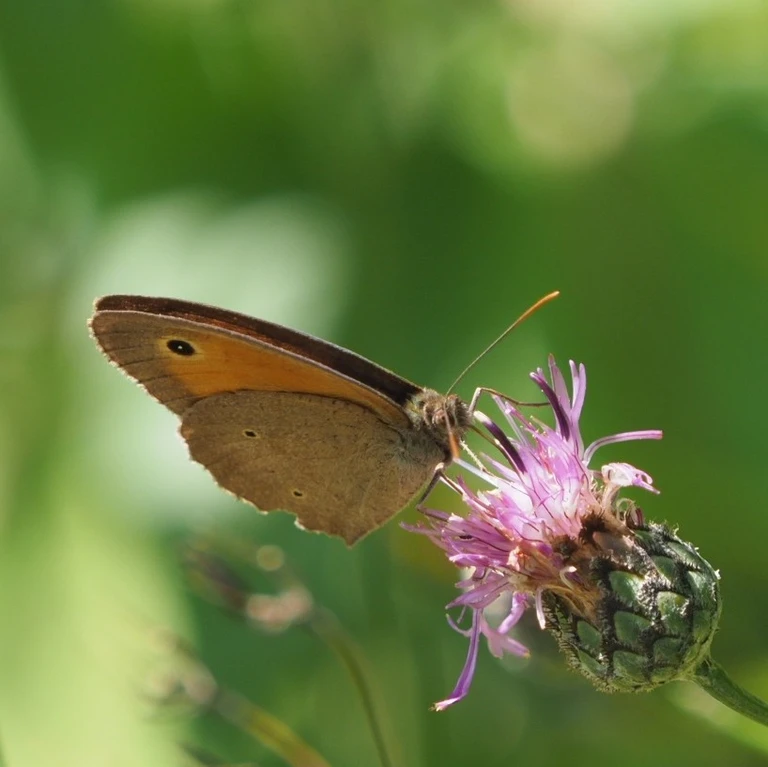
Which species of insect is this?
Maniola jurtina
